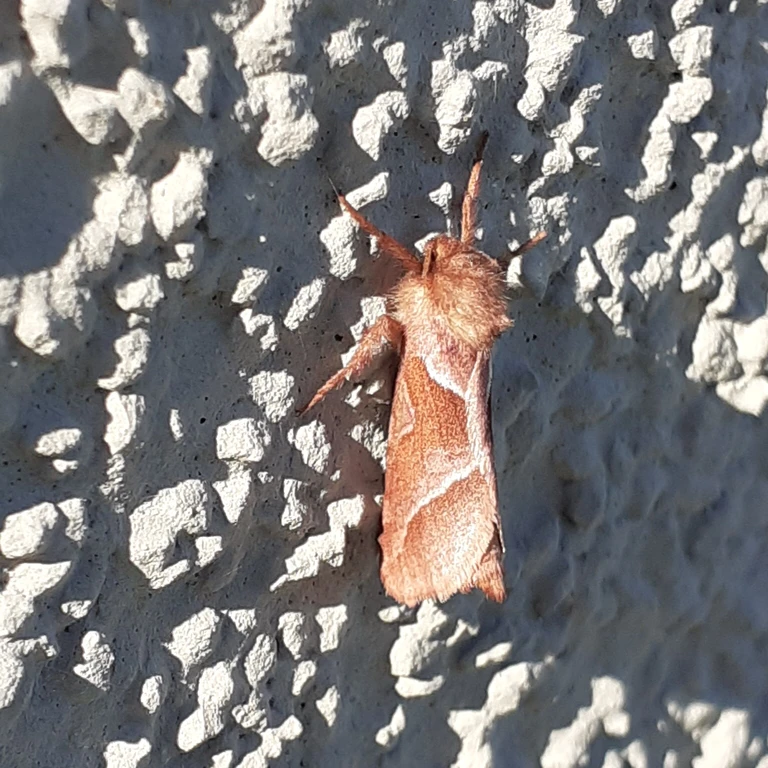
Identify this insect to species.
Triodia sylvina
